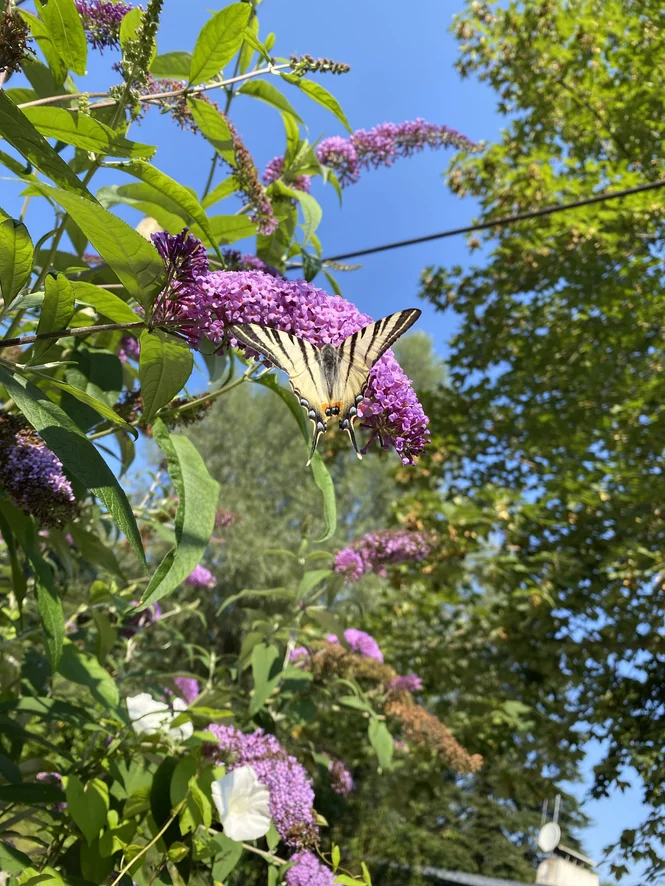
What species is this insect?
Iphiclides podalirius
